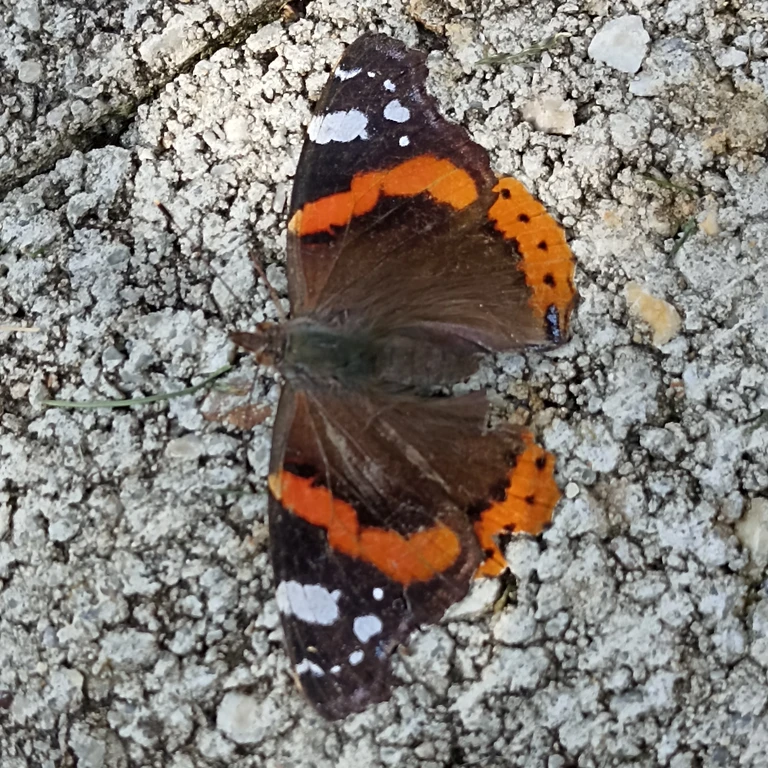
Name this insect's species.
Vanessa atalanta
